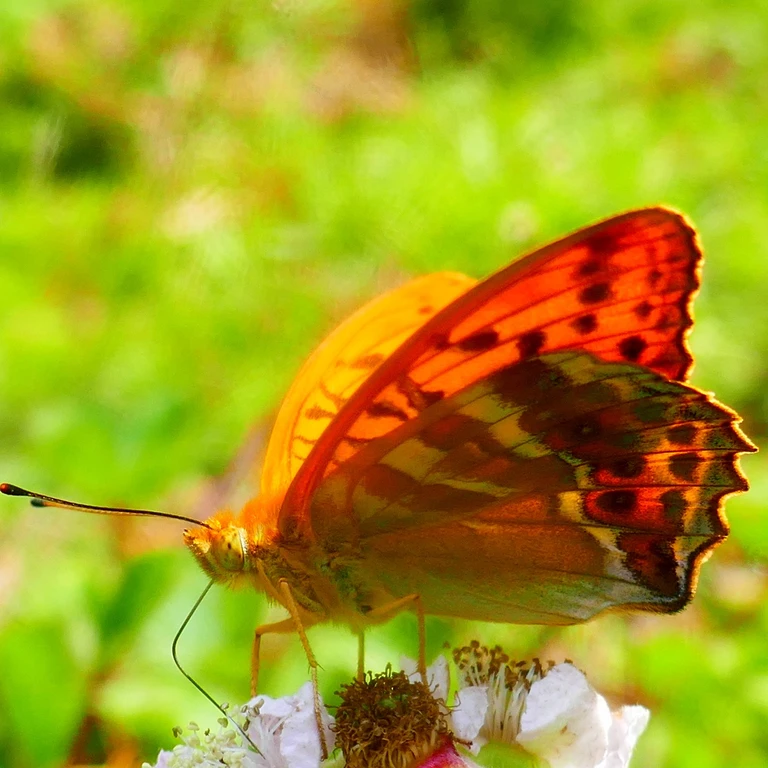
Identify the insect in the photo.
Argynnis paphia
